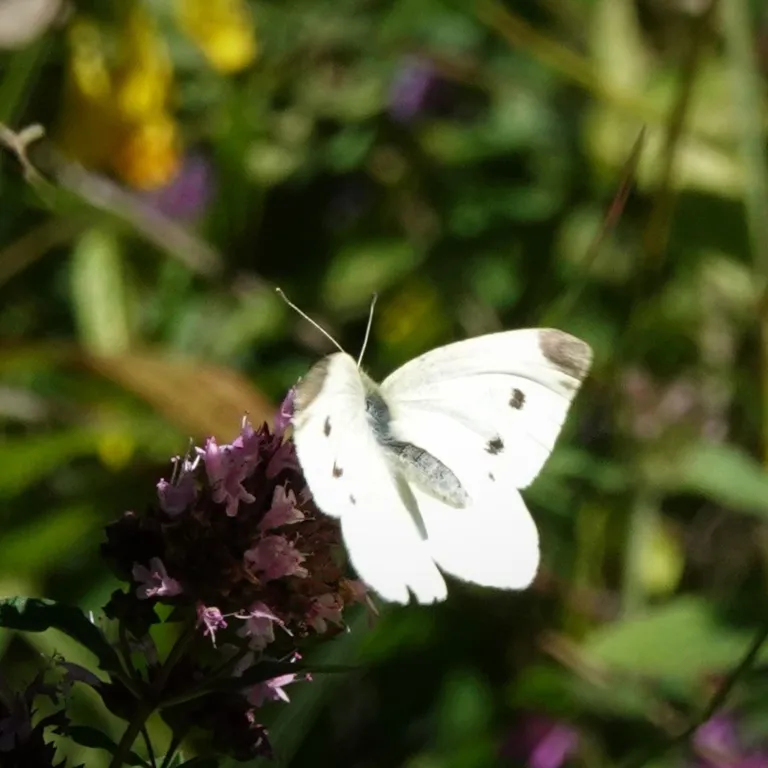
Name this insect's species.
Pieris rapae
